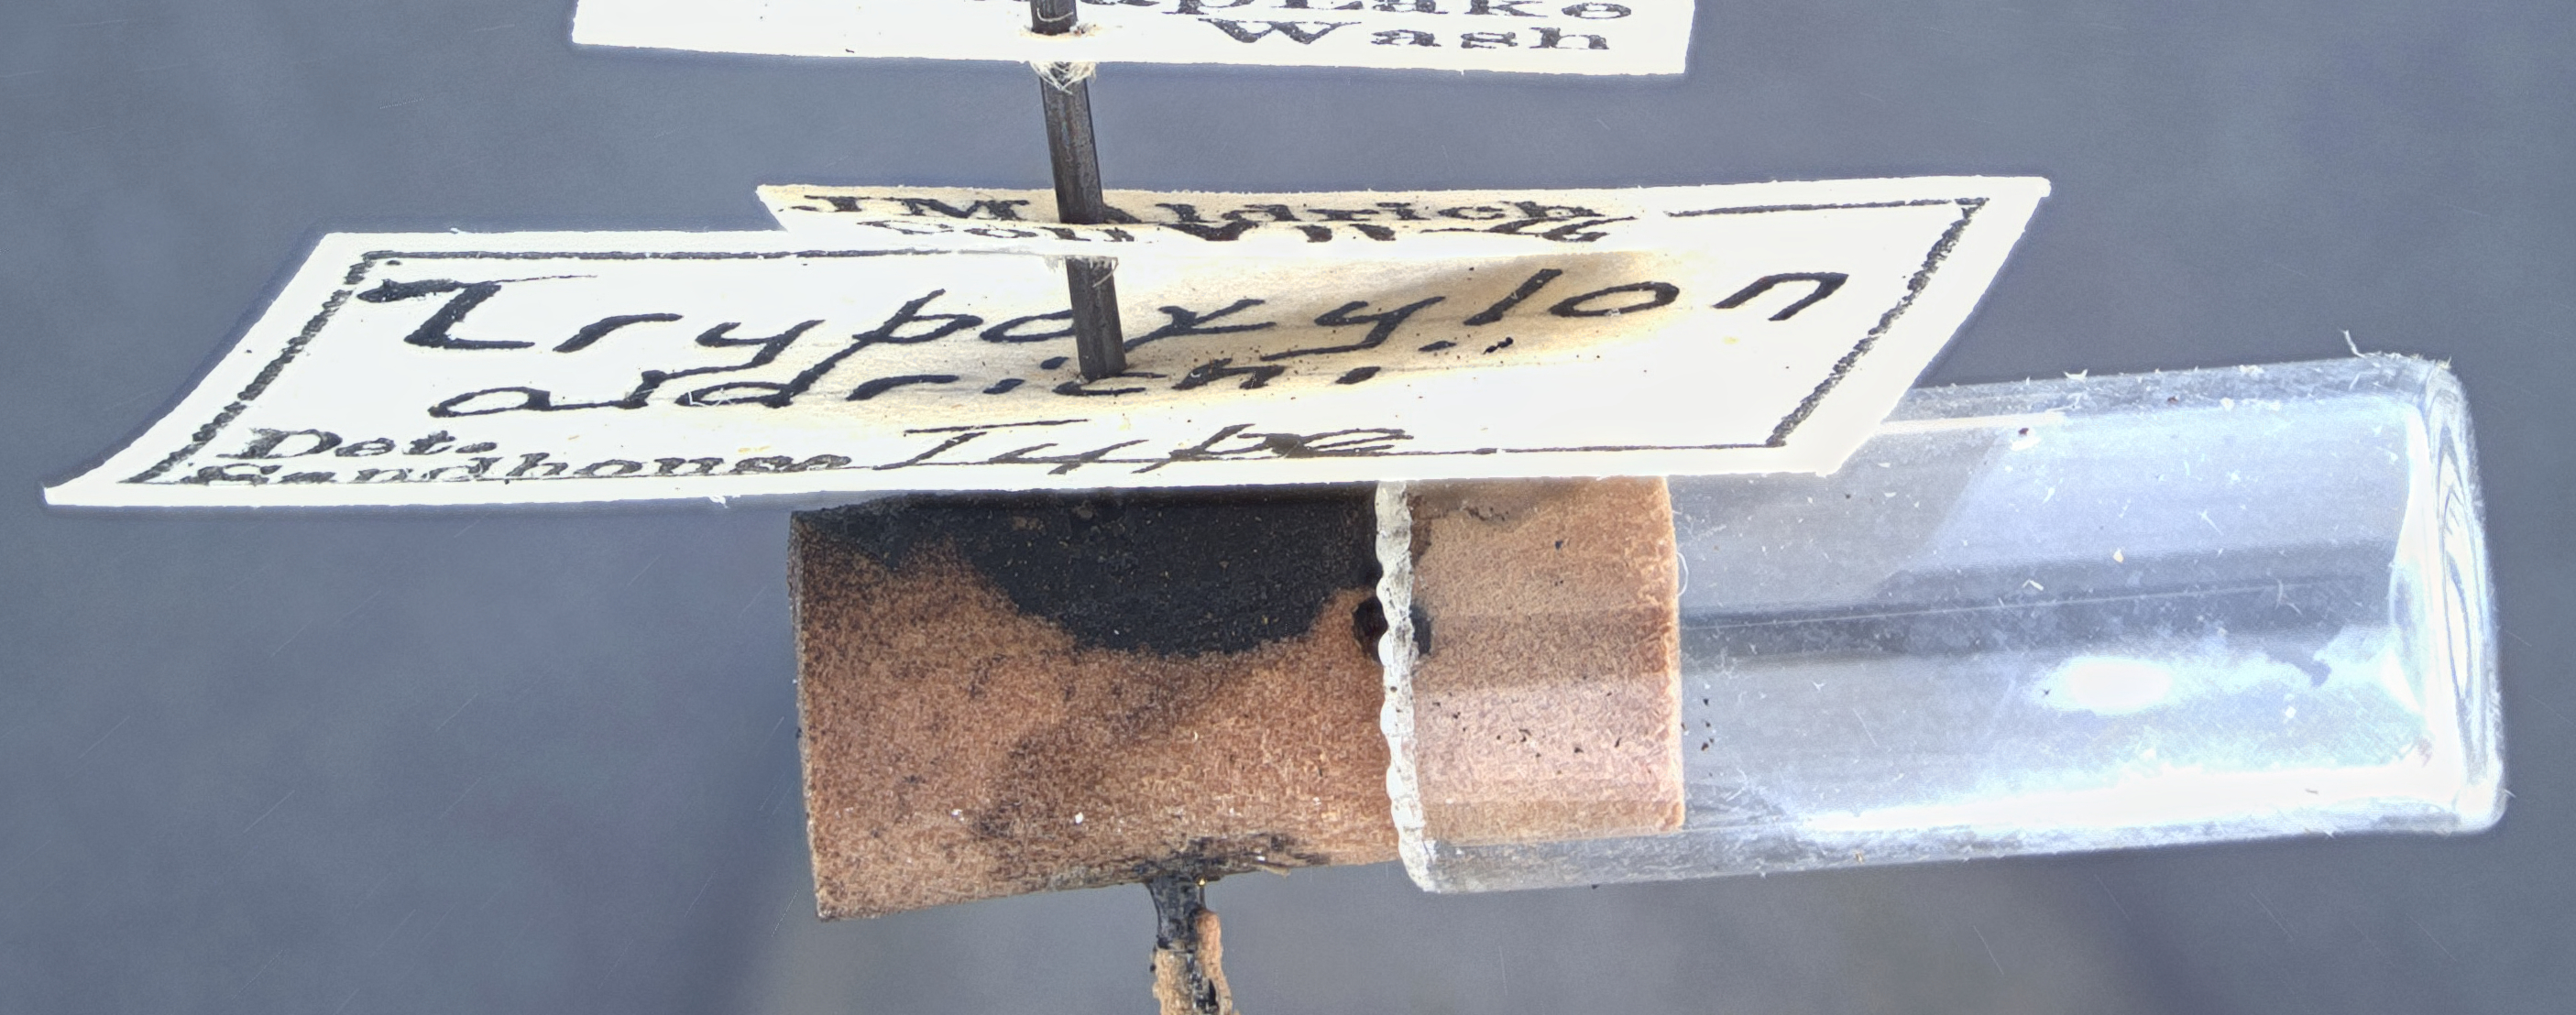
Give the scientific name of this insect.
Trypoxylon aldrichi
